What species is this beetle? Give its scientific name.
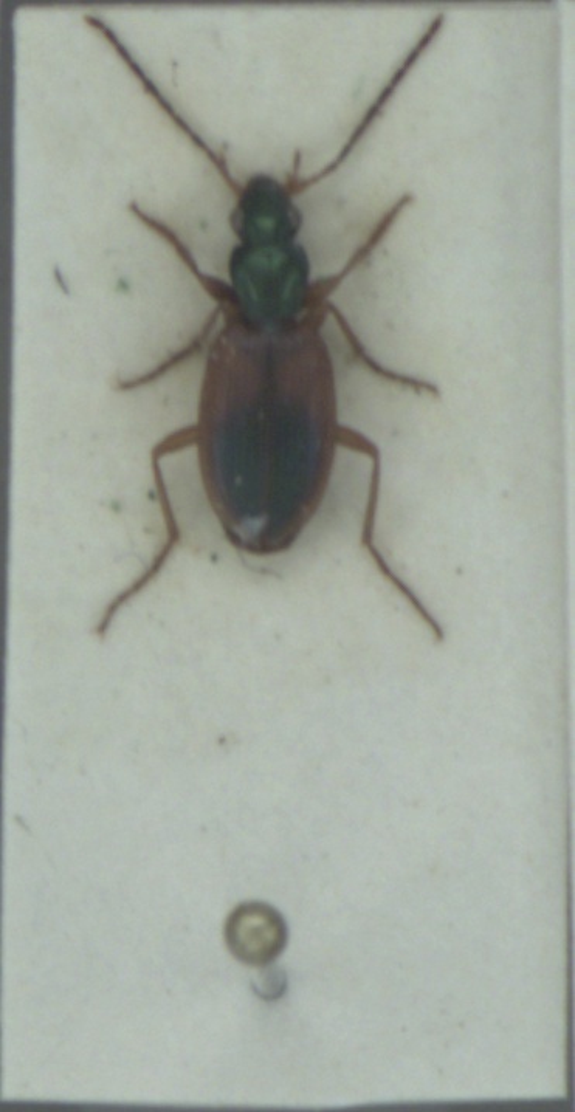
Anchomenus dorsalis
